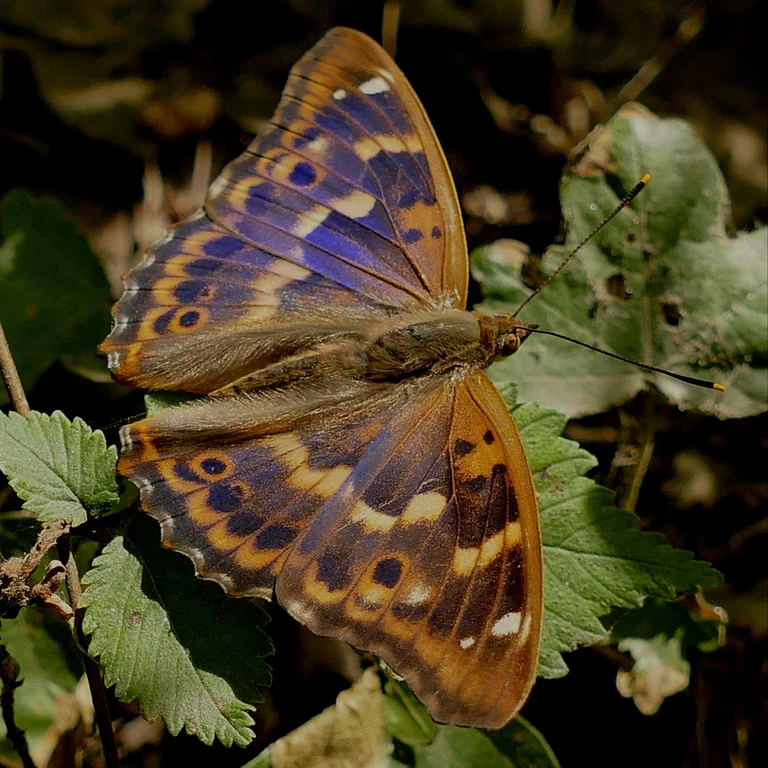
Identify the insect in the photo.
Apatura ilia
